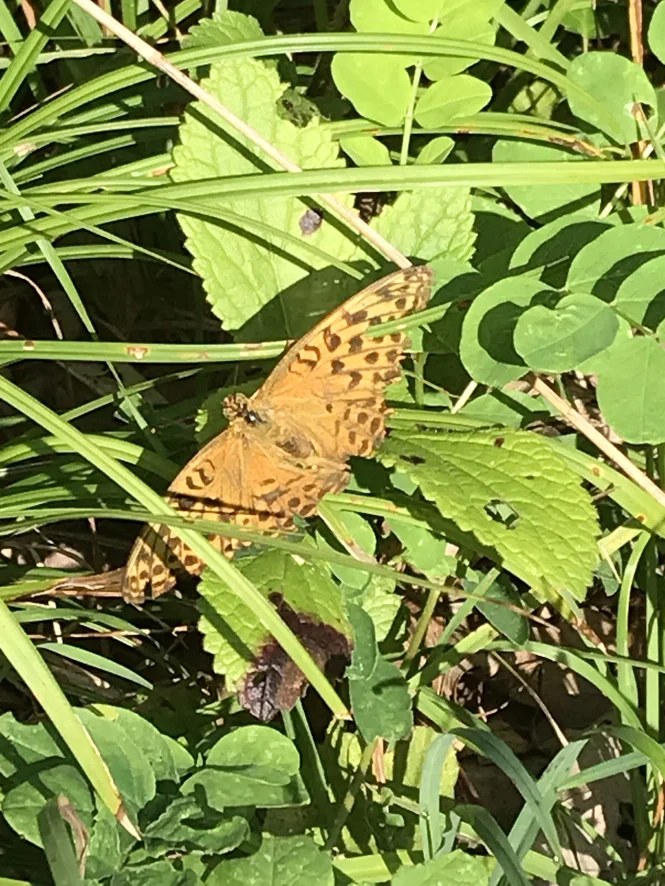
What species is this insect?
Argynnis paphia
